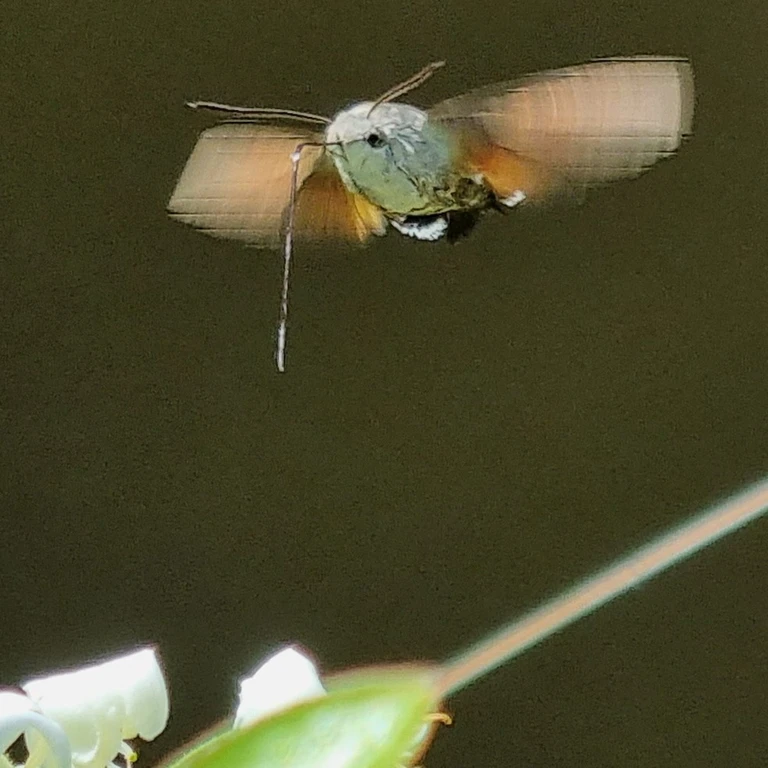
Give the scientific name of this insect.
Macroglossum stellatarum
